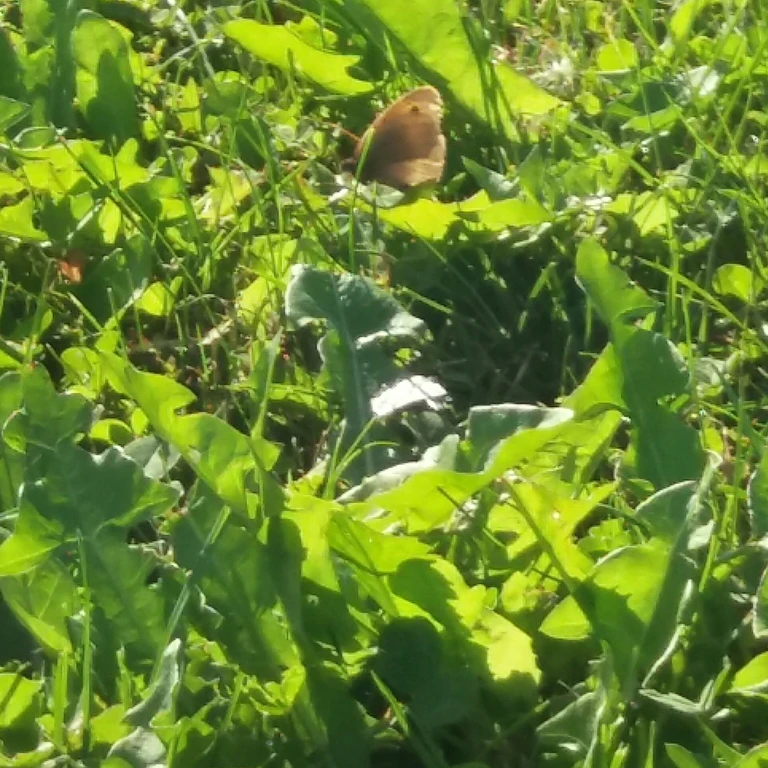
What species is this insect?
Maniola jurtina
